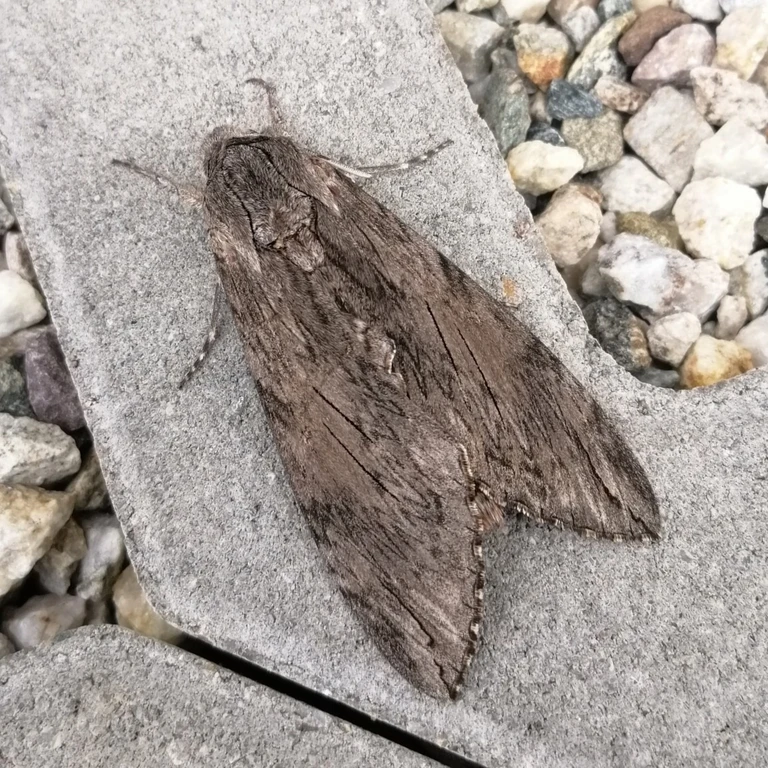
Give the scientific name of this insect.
Agrius convolvuli
